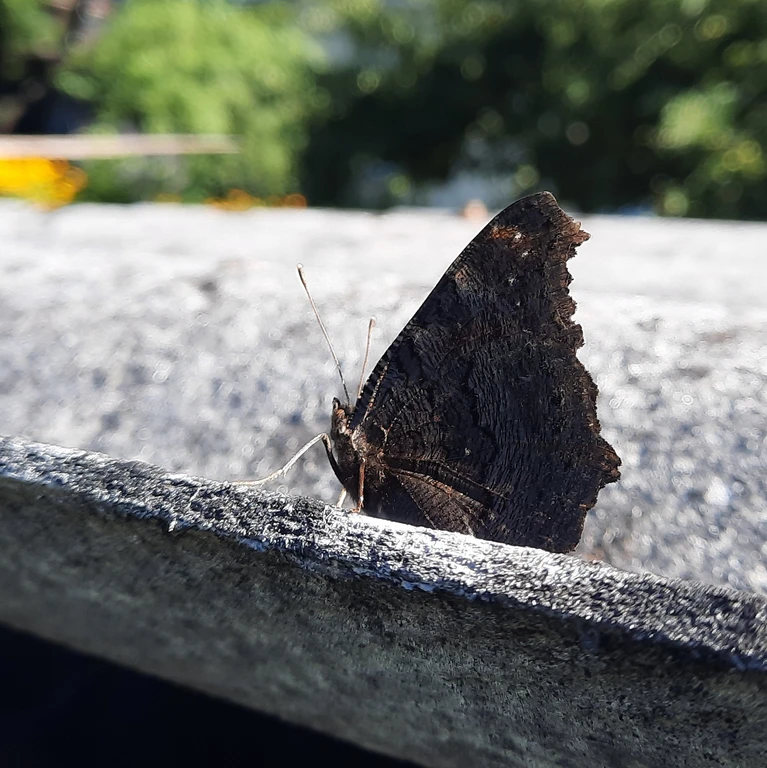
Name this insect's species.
Aglais io
